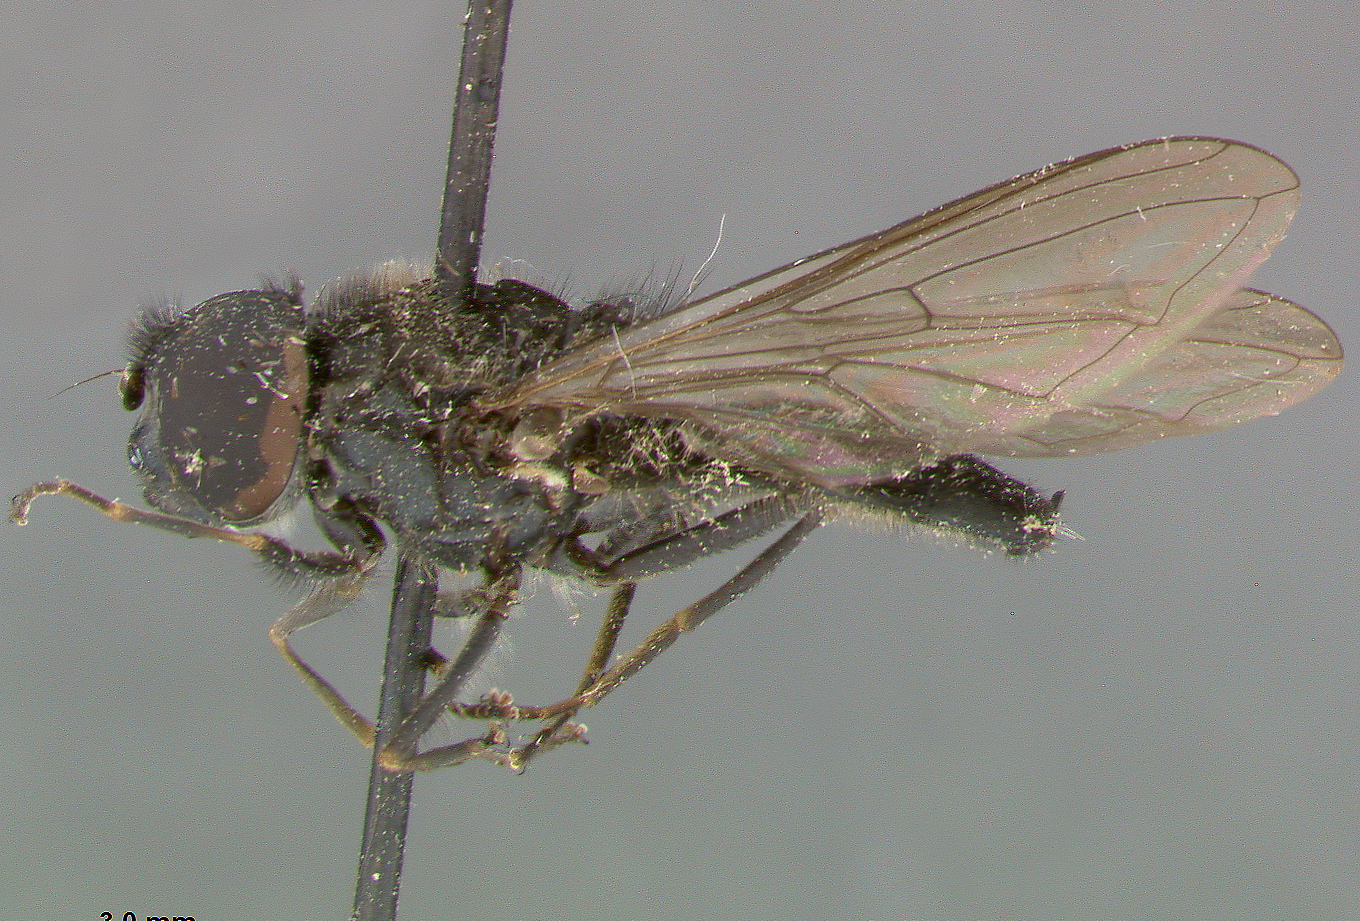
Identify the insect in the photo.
Cheilosia intermedia
